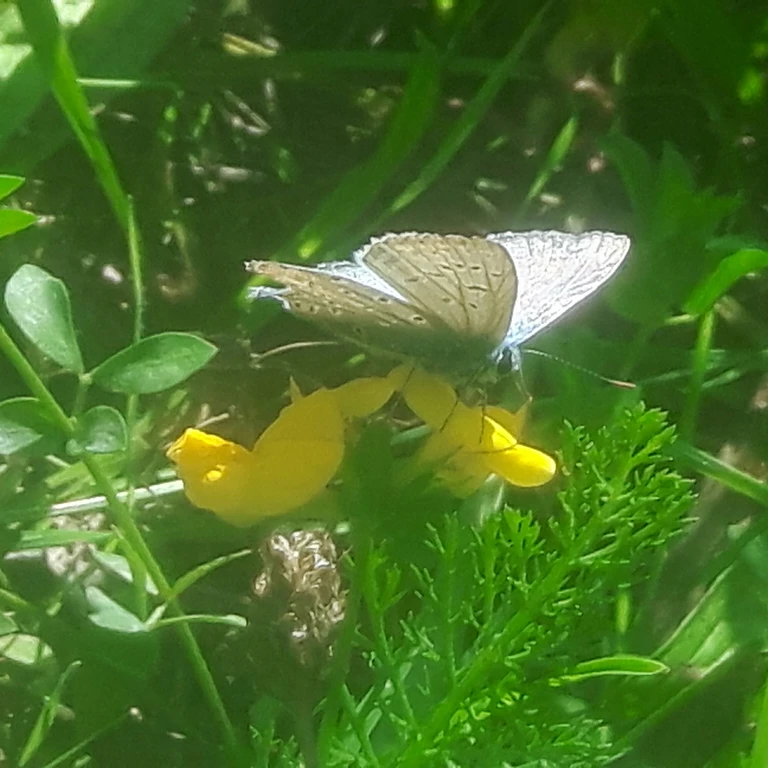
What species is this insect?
Polyommatus icarus
